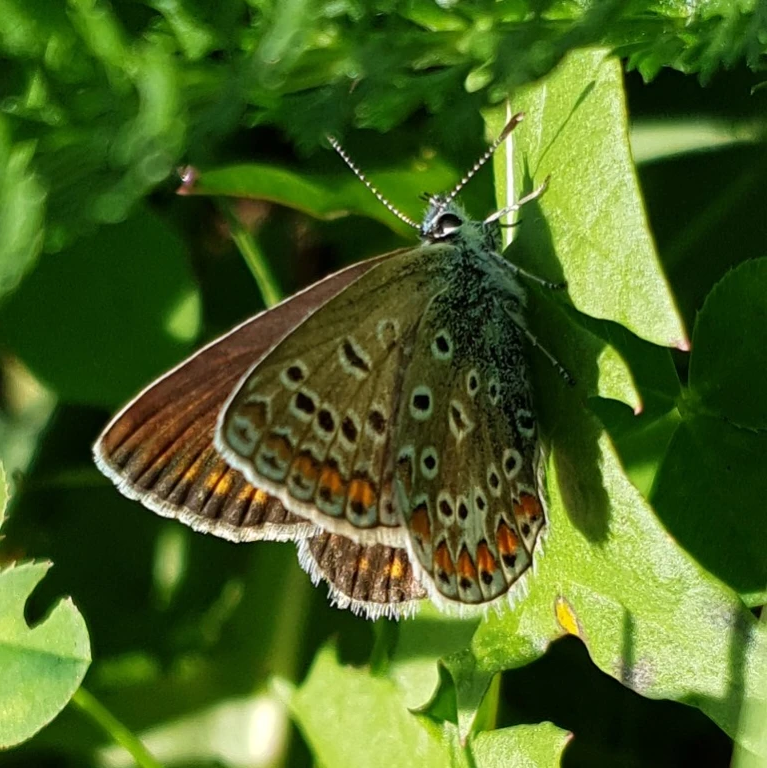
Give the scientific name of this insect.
Polyommatus icarus
